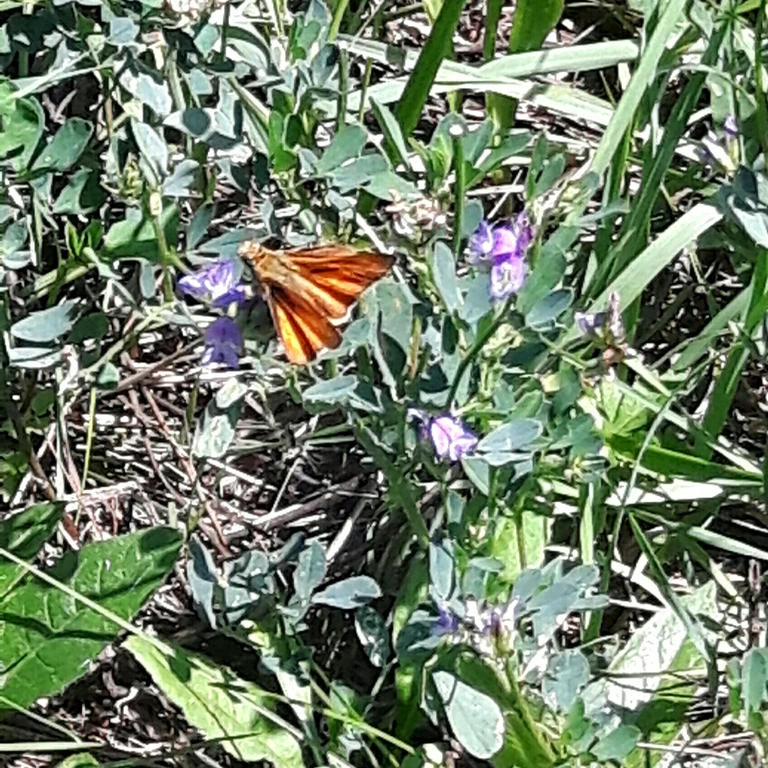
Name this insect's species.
Ochlodes sylvanus (also Ochlodes venata)
